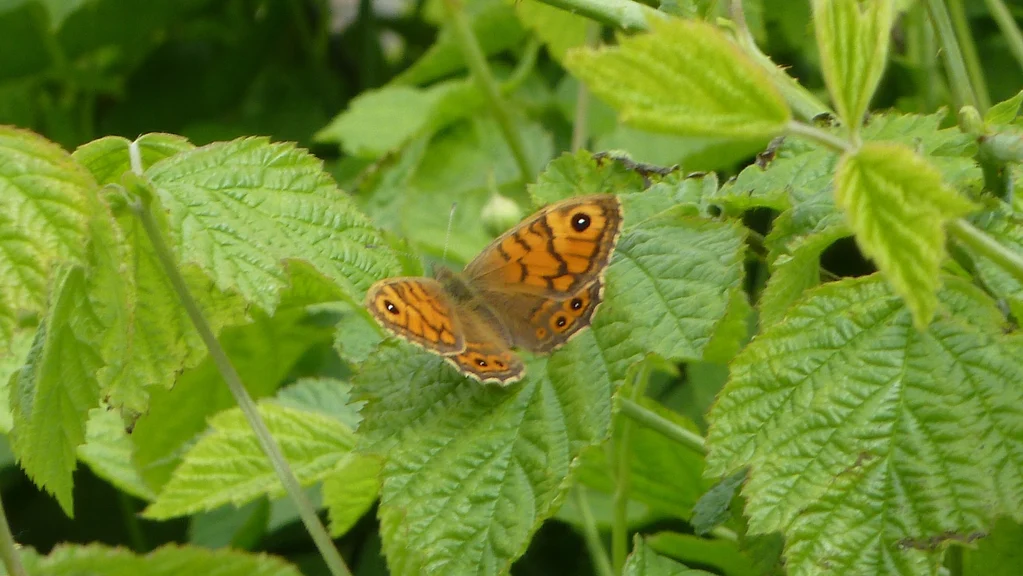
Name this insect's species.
Lasiommata megera (also Pararge megera)
